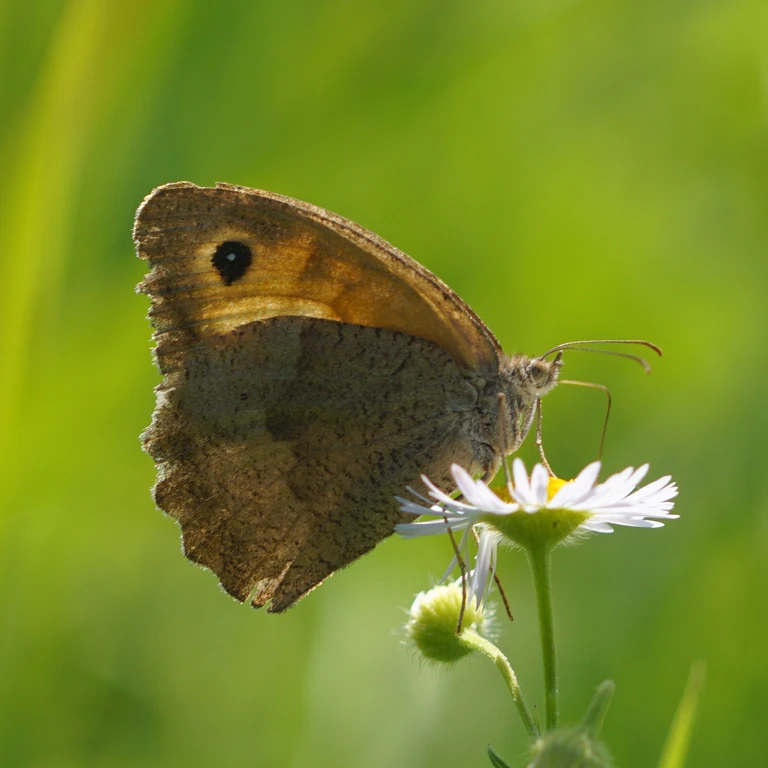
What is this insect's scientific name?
Maniola jurtina
